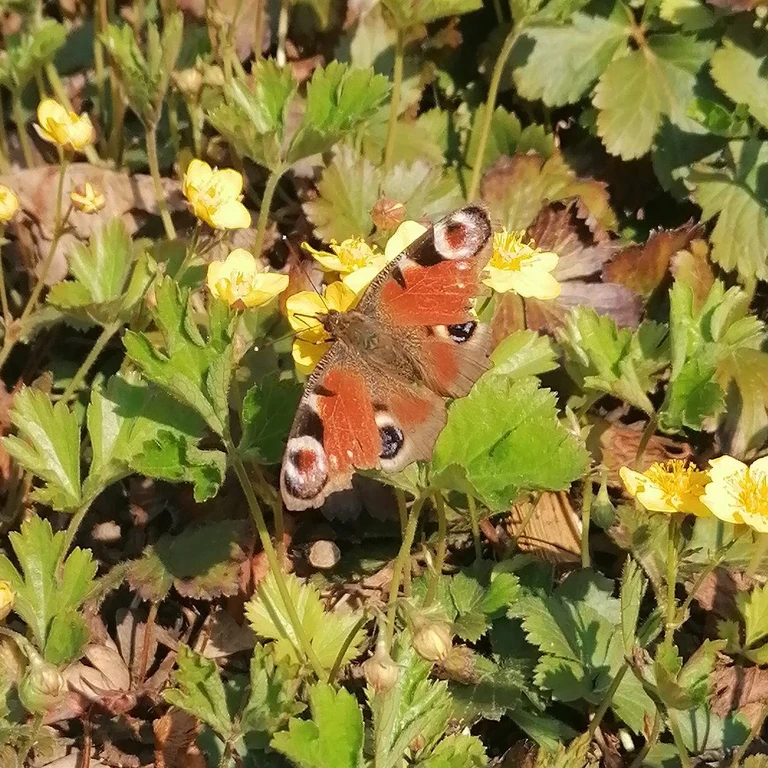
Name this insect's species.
Aglais io
